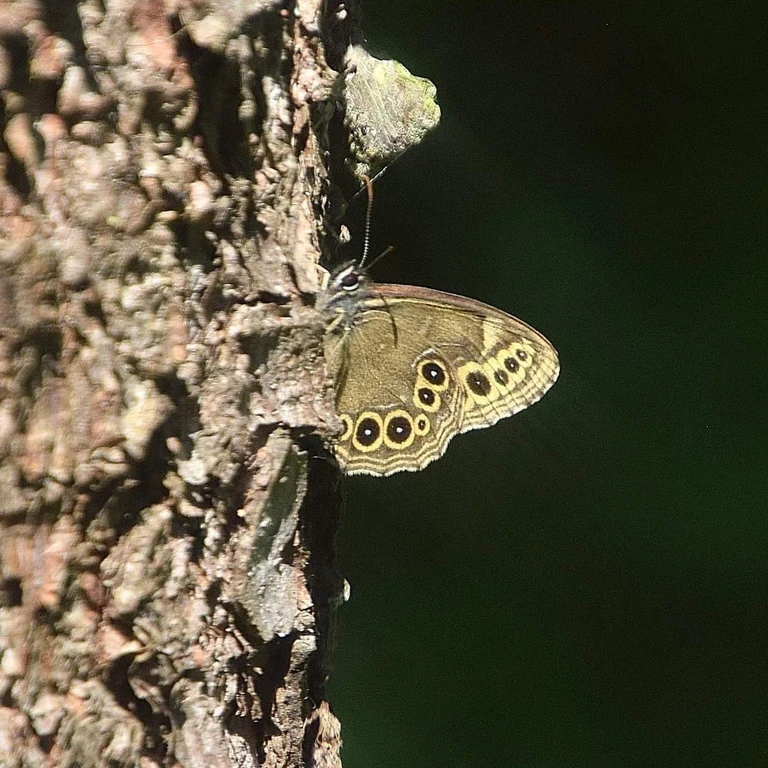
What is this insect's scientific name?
Lopinga achine (also Pararge achine)
